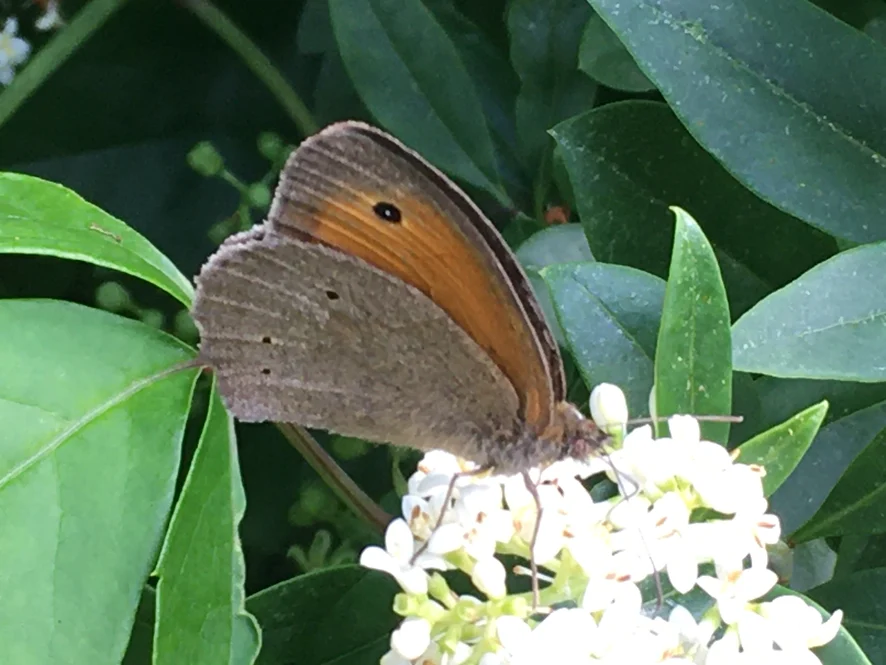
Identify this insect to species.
Maniola jurtina
